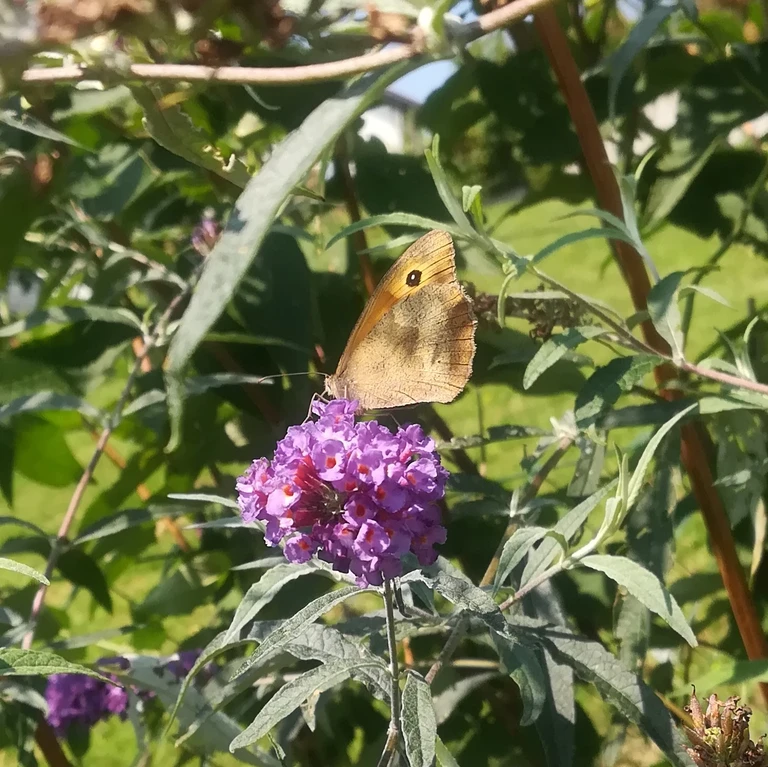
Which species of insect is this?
Maniola jurtina
